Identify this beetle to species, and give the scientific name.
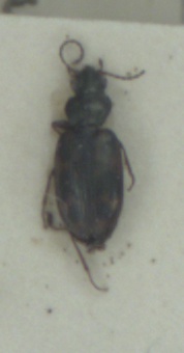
Bembidion varium
